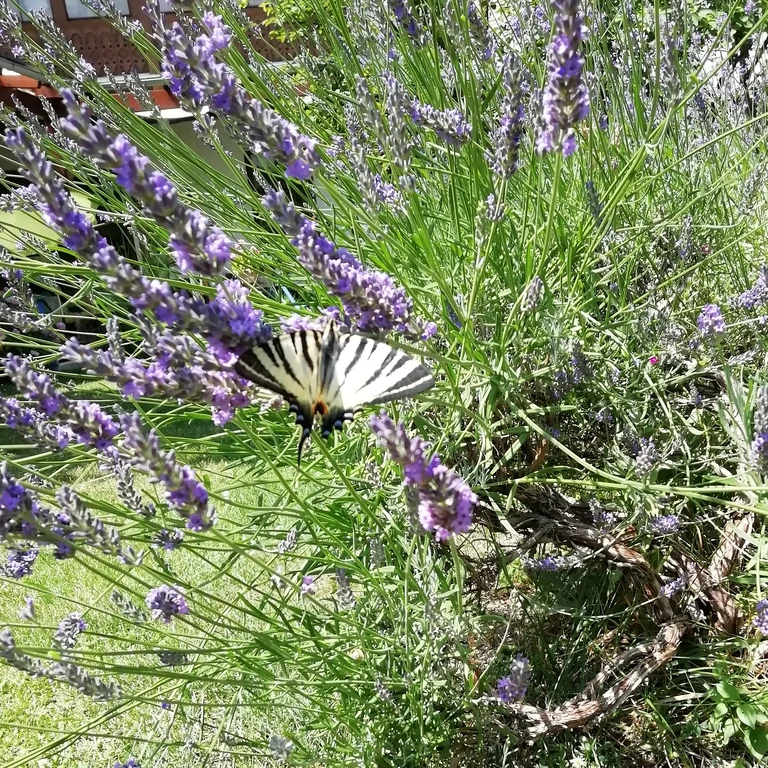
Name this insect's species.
Iphiclides podalirius
